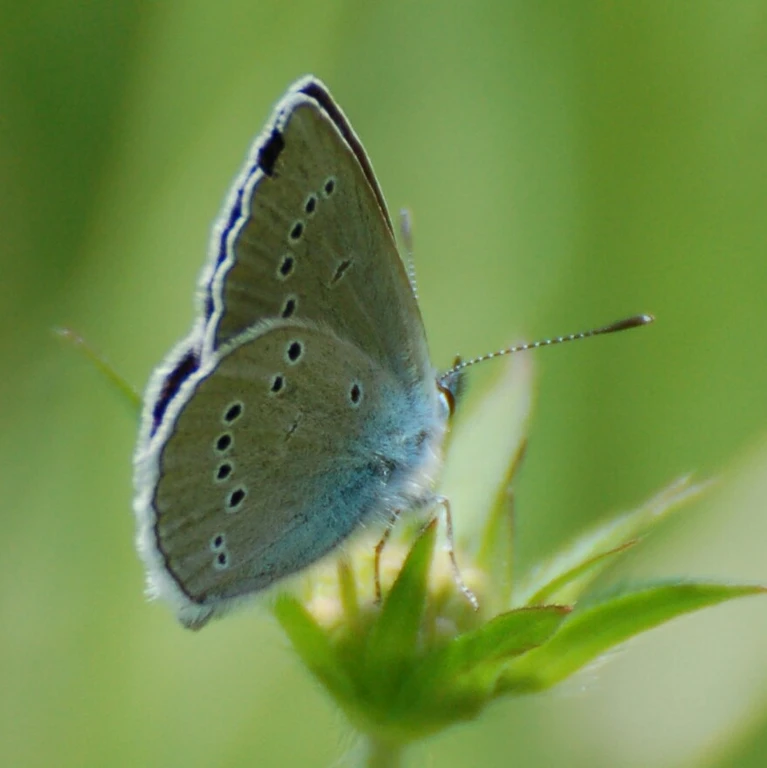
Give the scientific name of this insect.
Cyaniris semiargus
